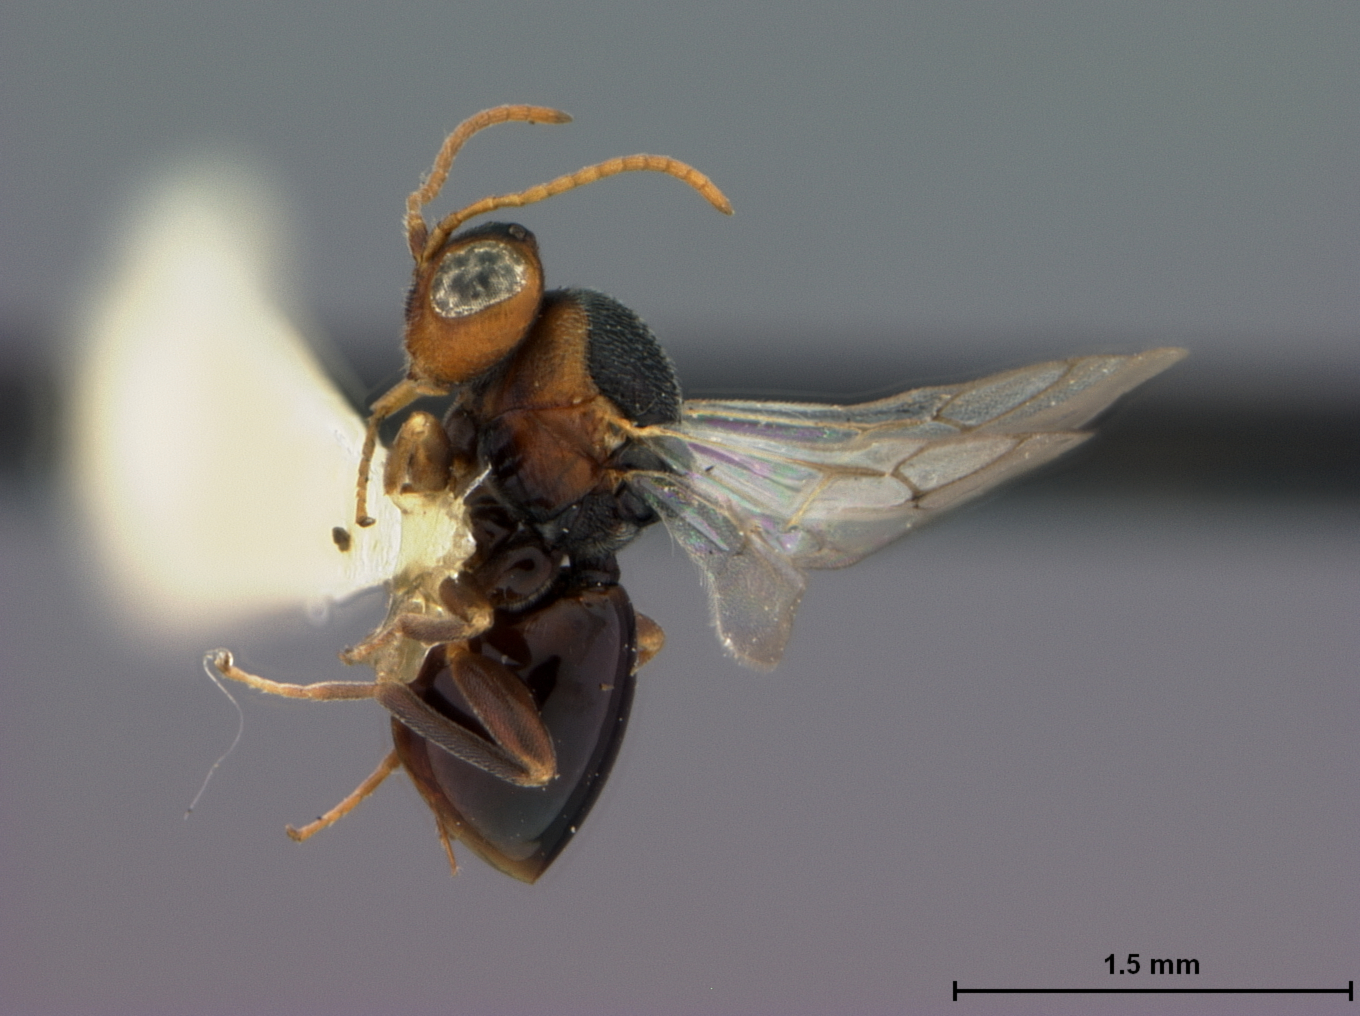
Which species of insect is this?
Andricus davisi
